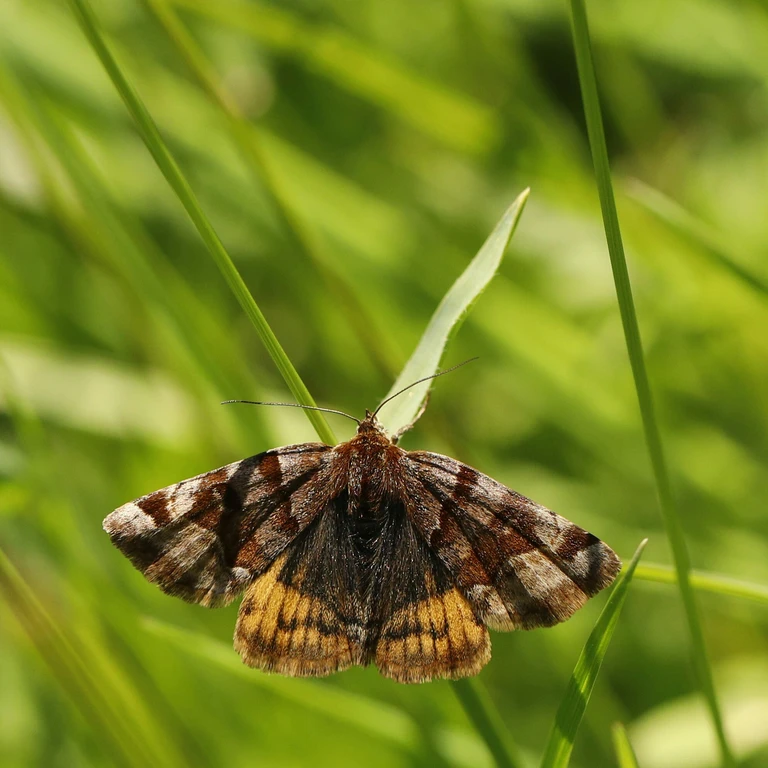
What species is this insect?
Euclidia glyphica
